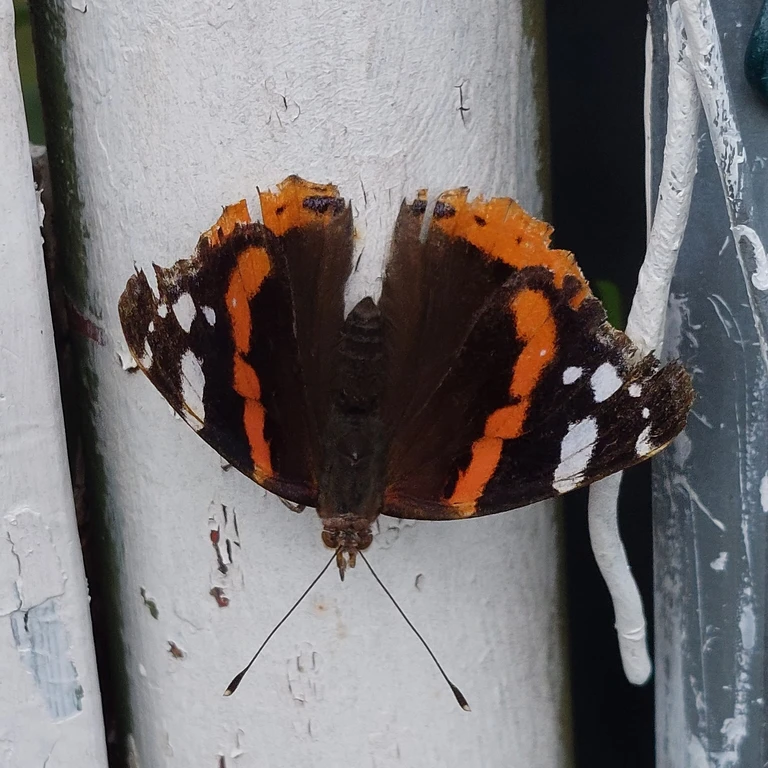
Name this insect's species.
Vanessa atalanta
